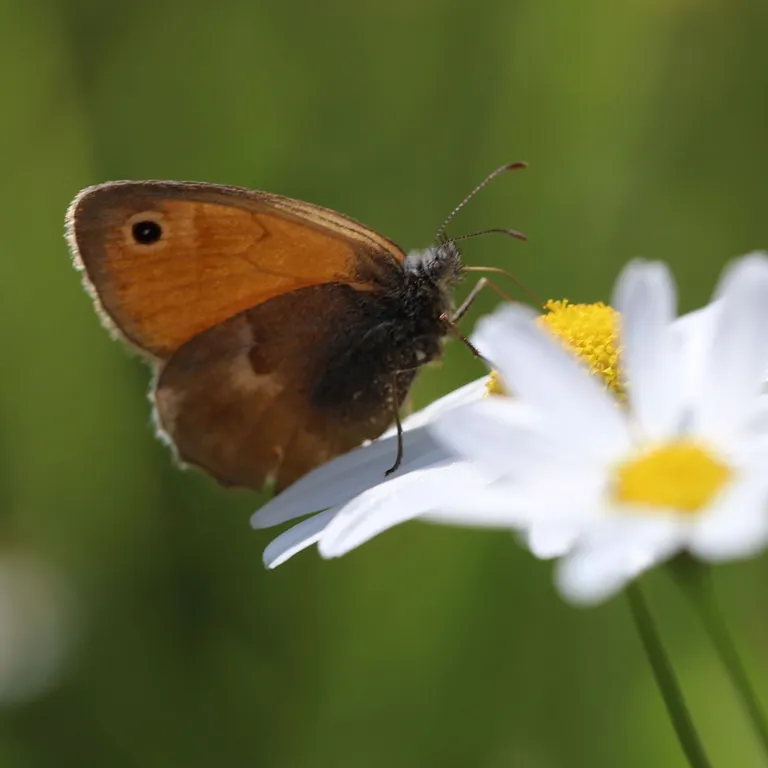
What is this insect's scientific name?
Coenonympha pamphilus
